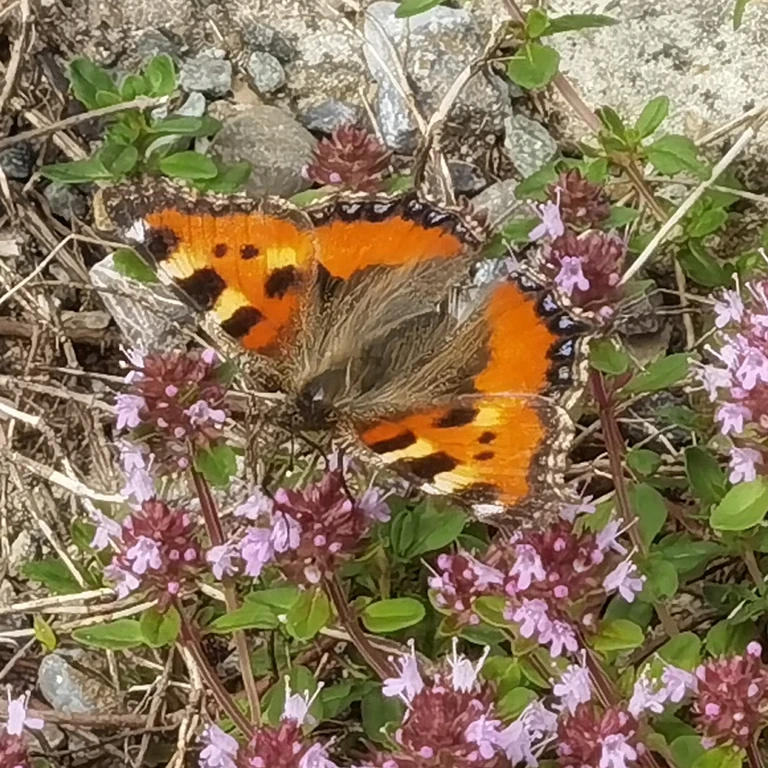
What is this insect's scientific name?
Aglais urticae
